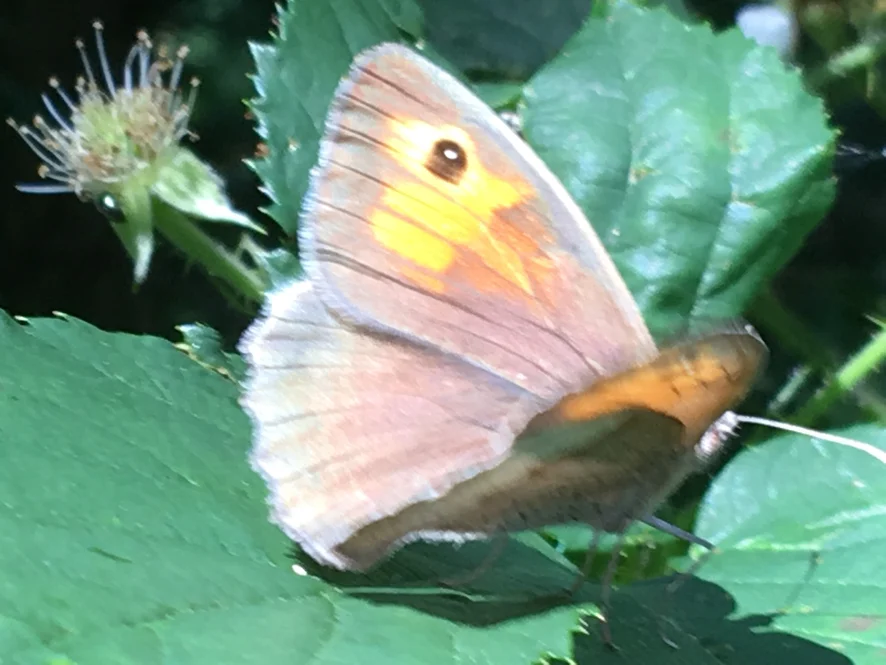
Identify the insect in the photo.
Maniola jurtina
